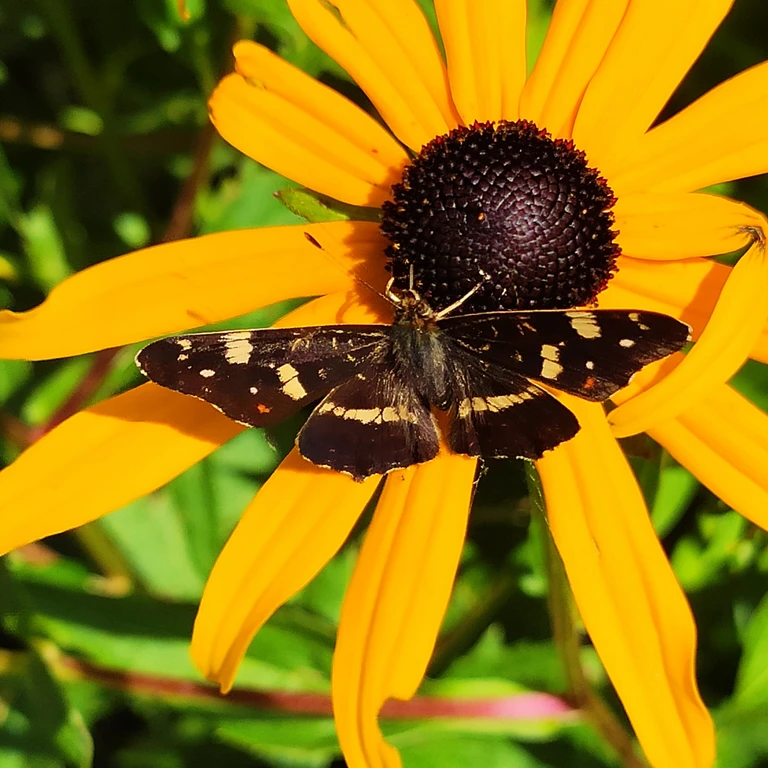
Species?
Araschnia levana
